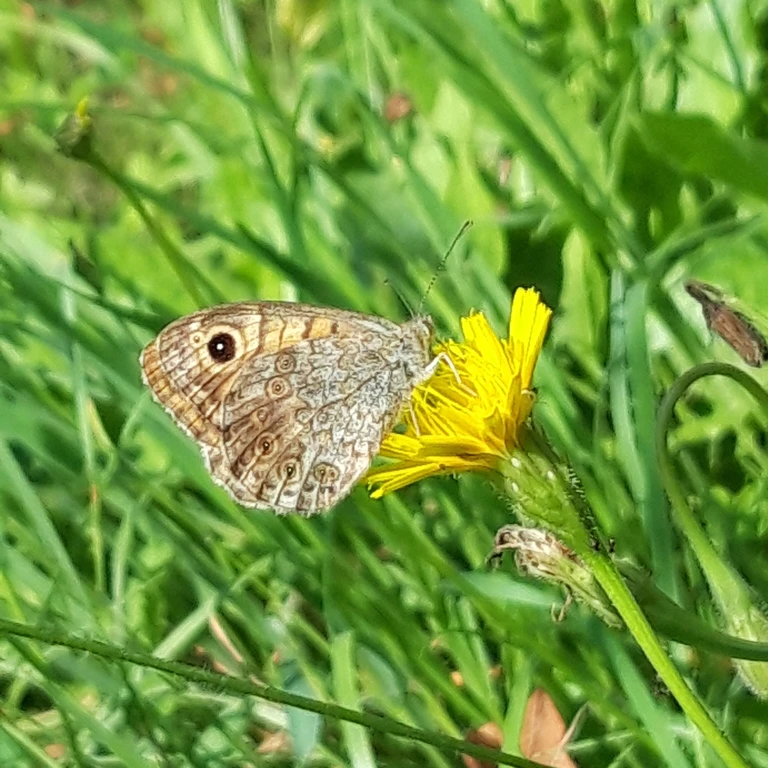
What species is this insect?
Lasiommata megera (also Pararge megera)
